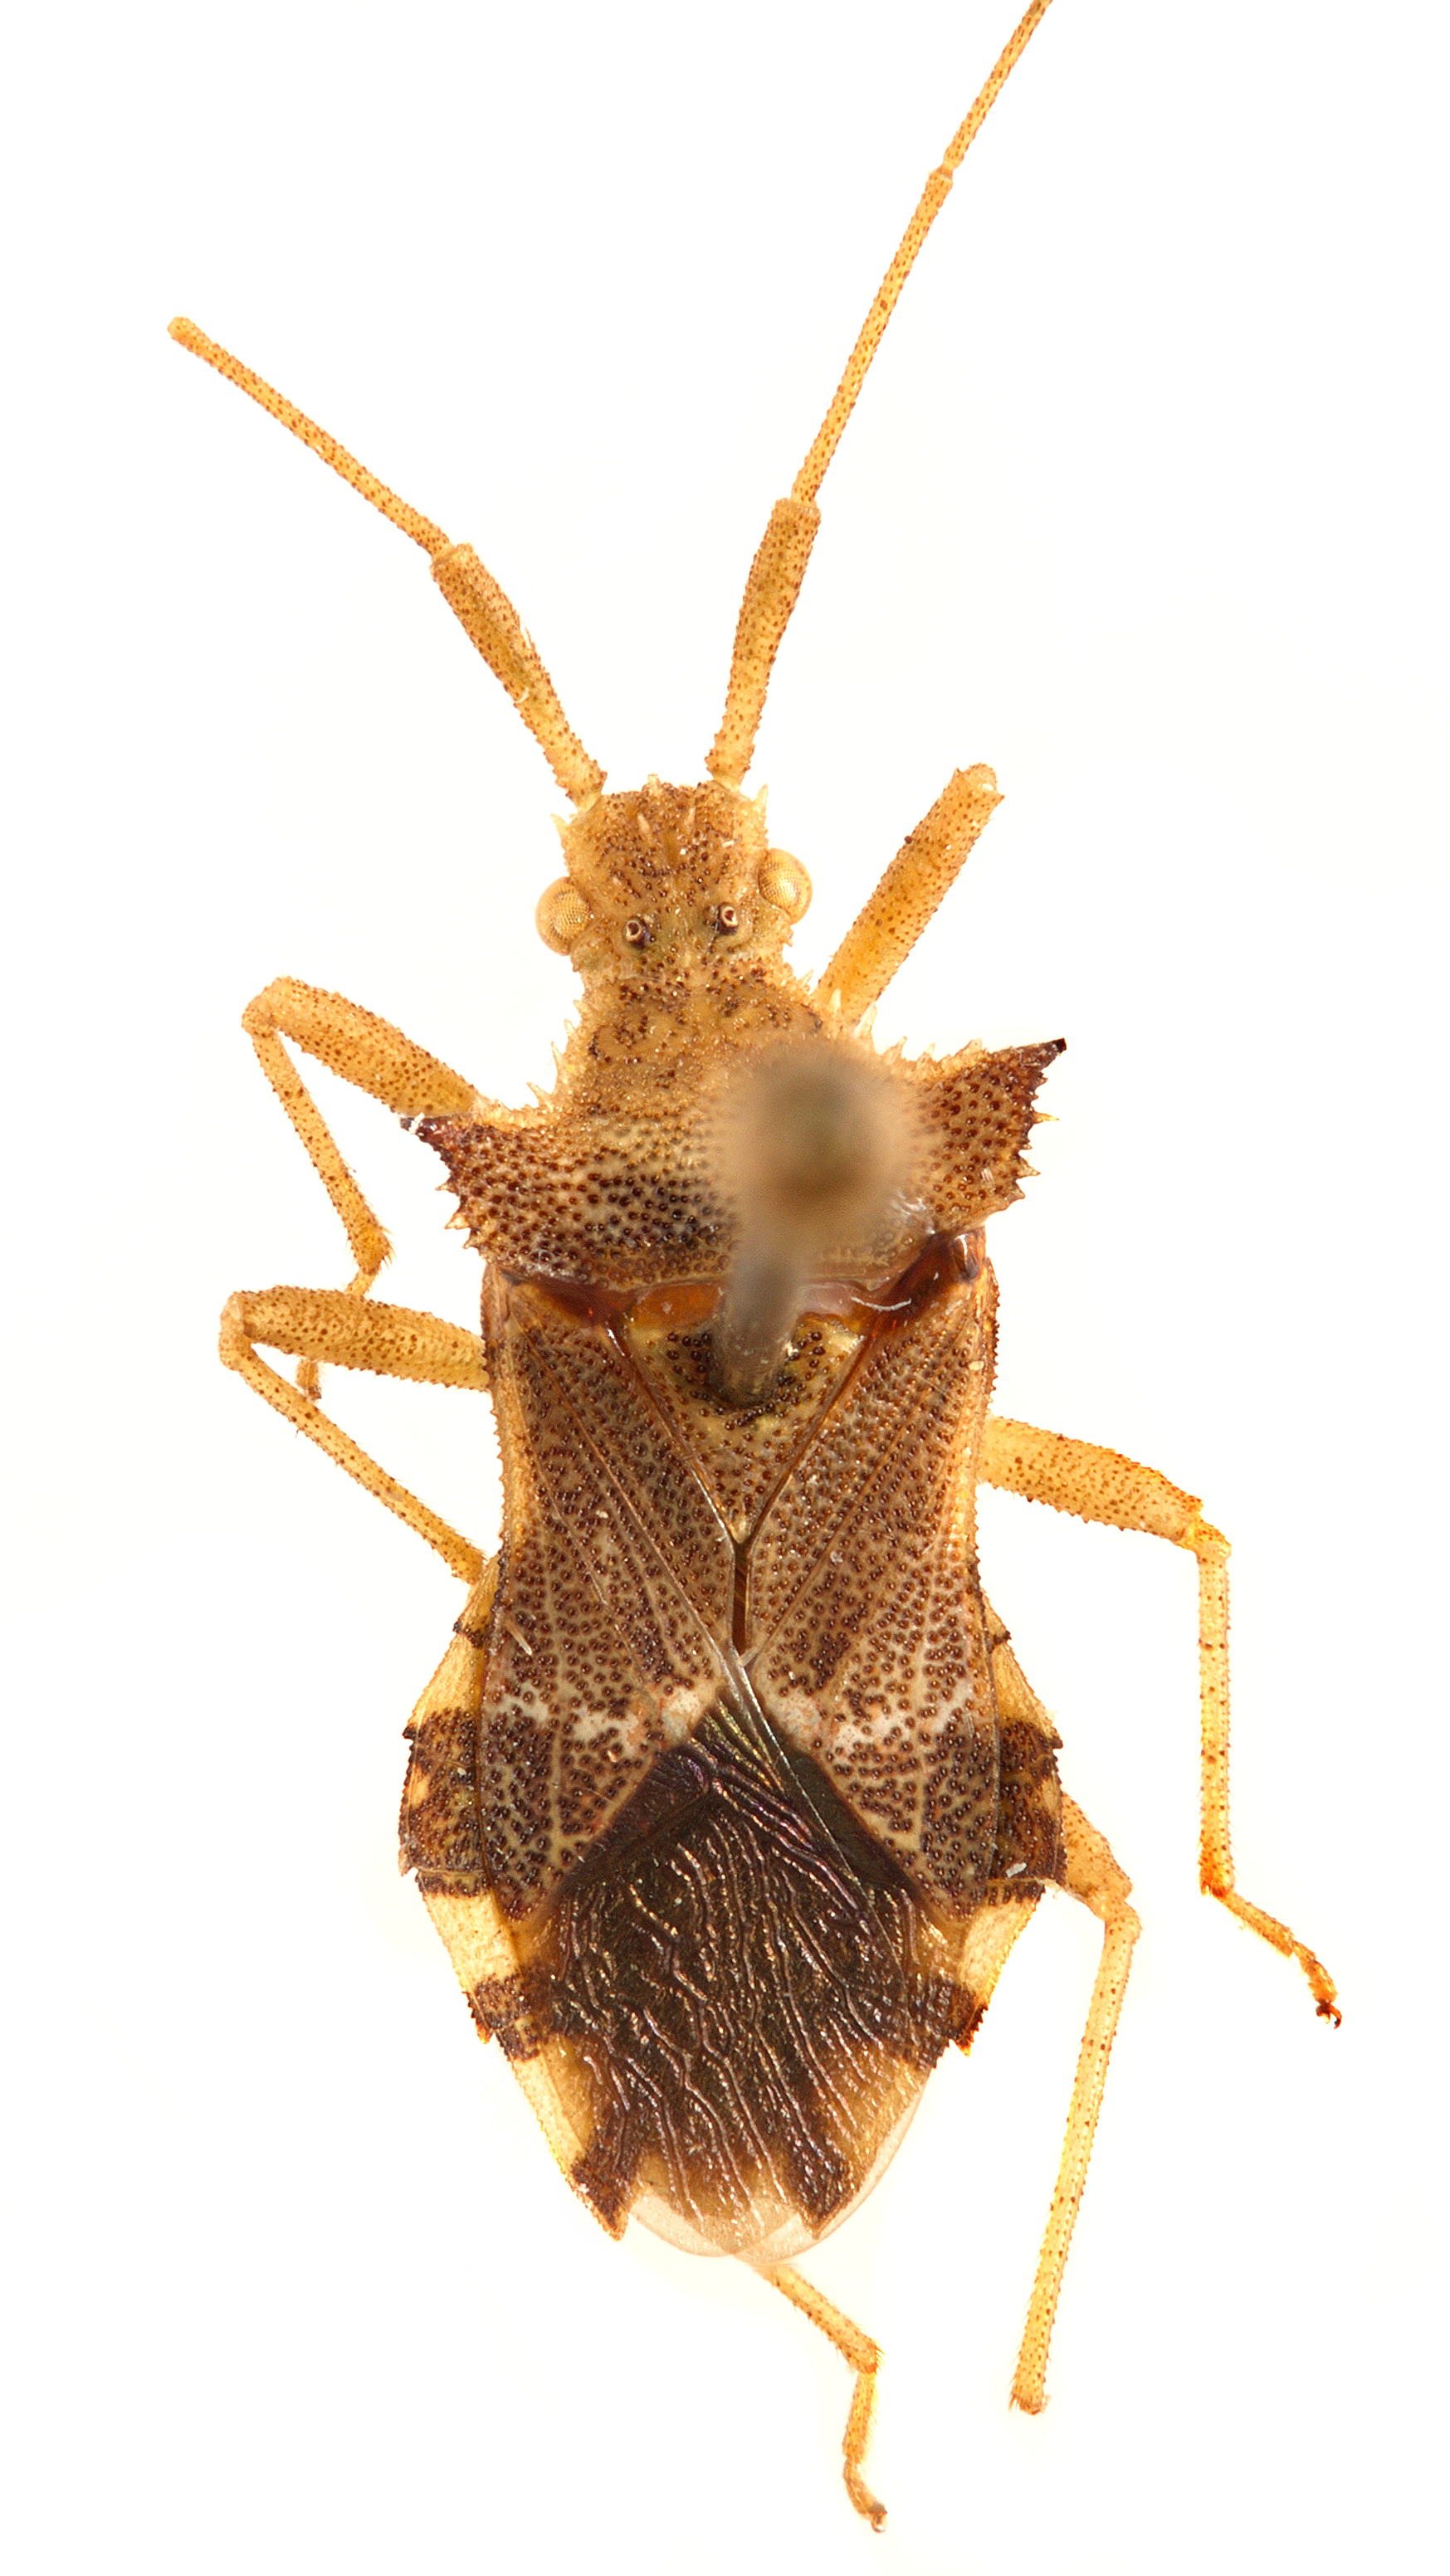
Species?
Cletomorpha hastata
